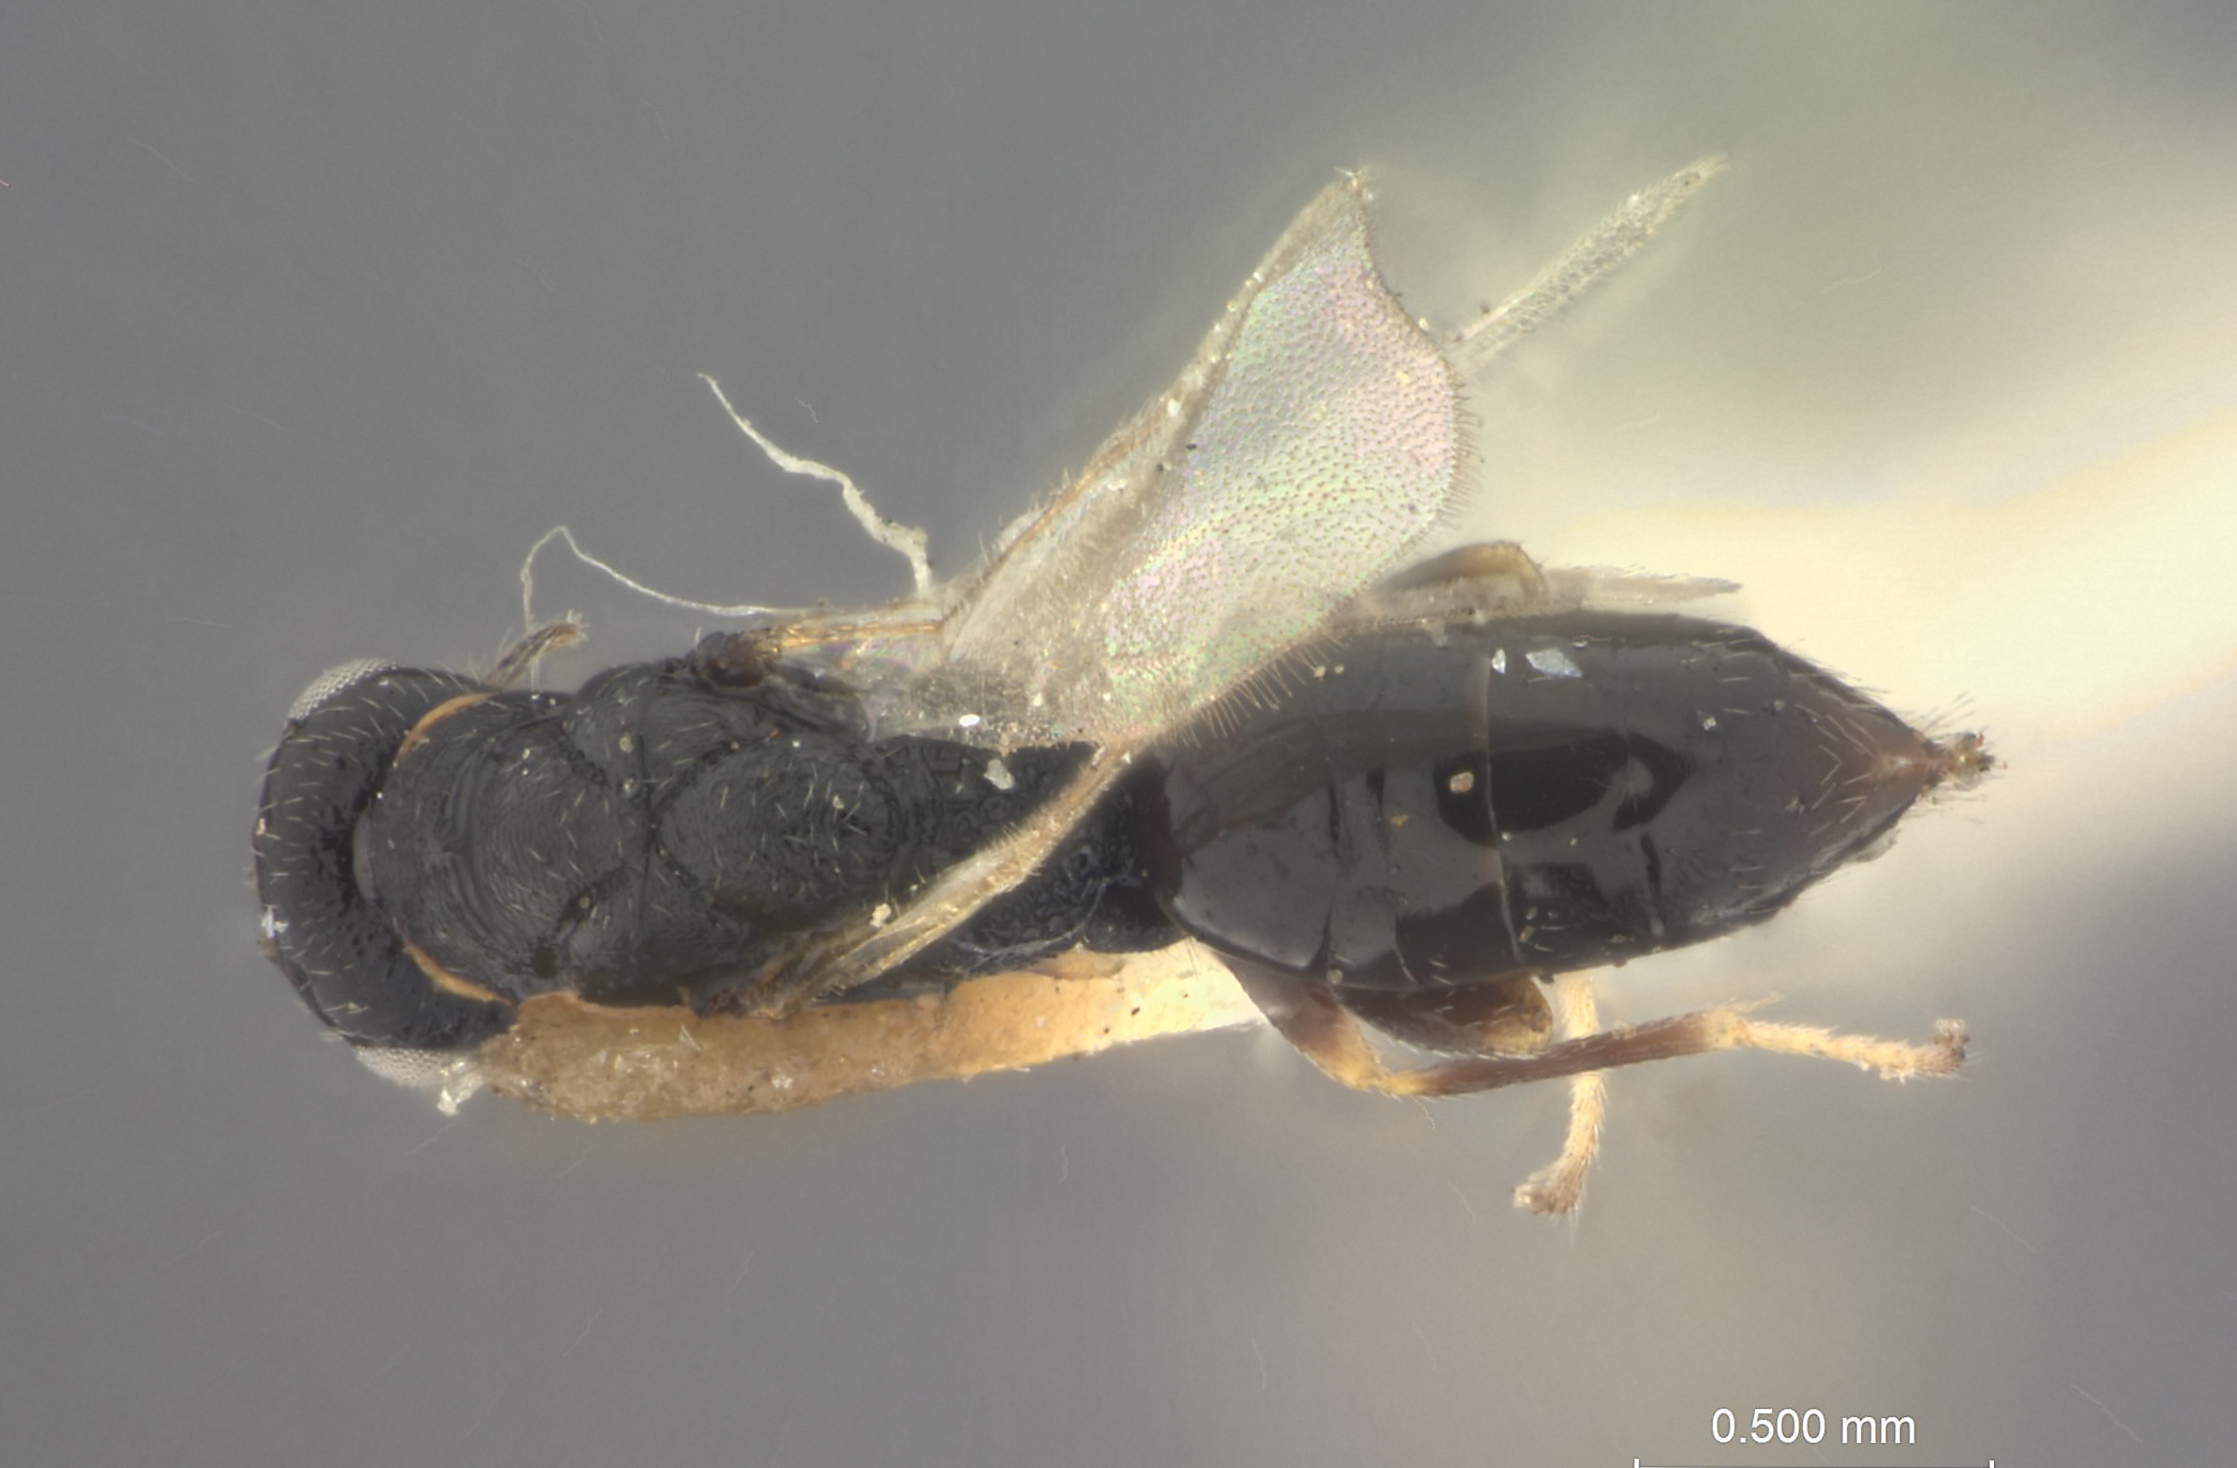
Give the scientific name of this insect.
Harmolita agropyrocola
